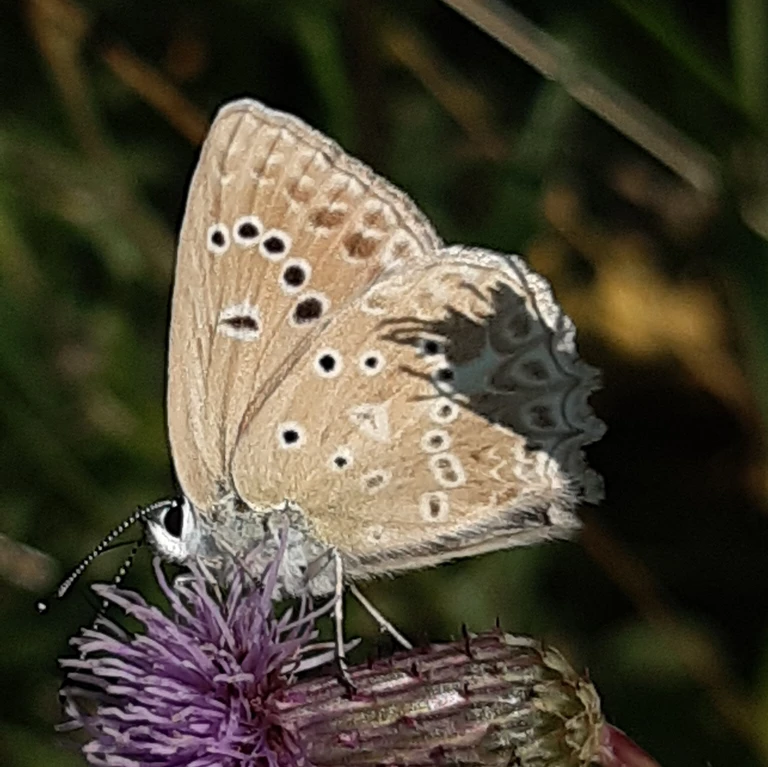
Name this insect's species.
Polyommatus daphnis
